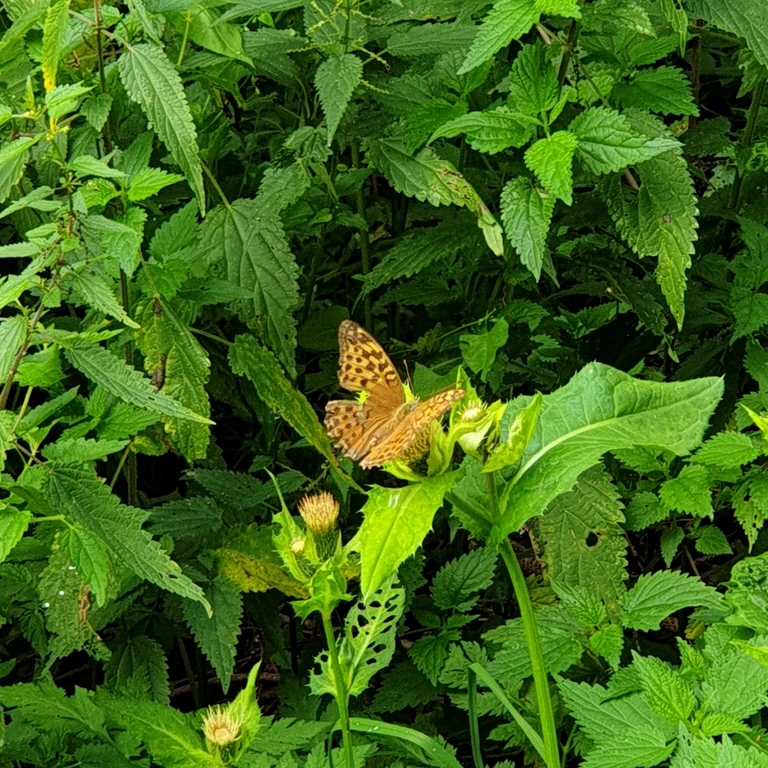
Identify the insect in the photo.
Argynnis paphia
